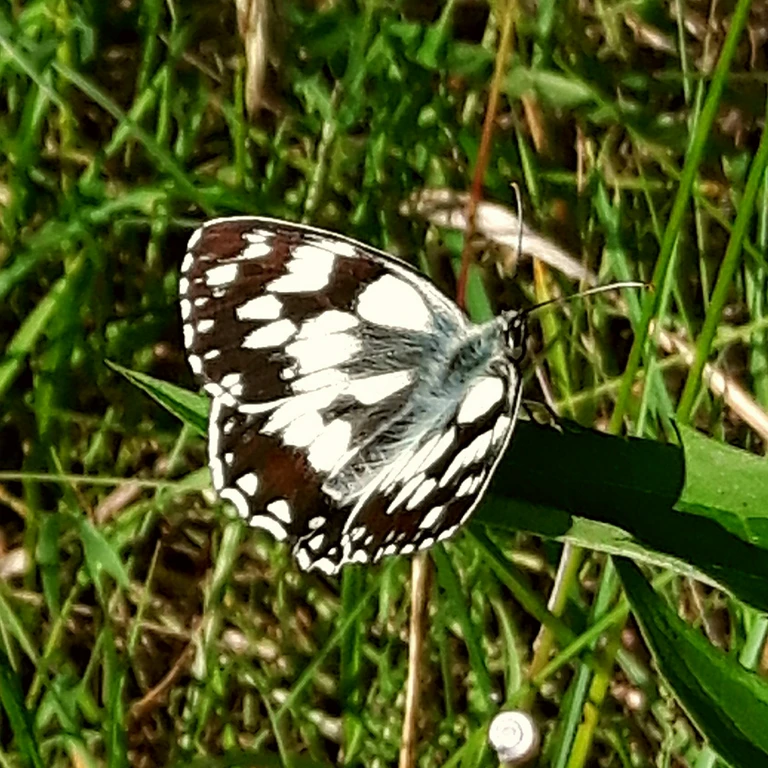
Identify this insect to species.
Melanargia galathea
